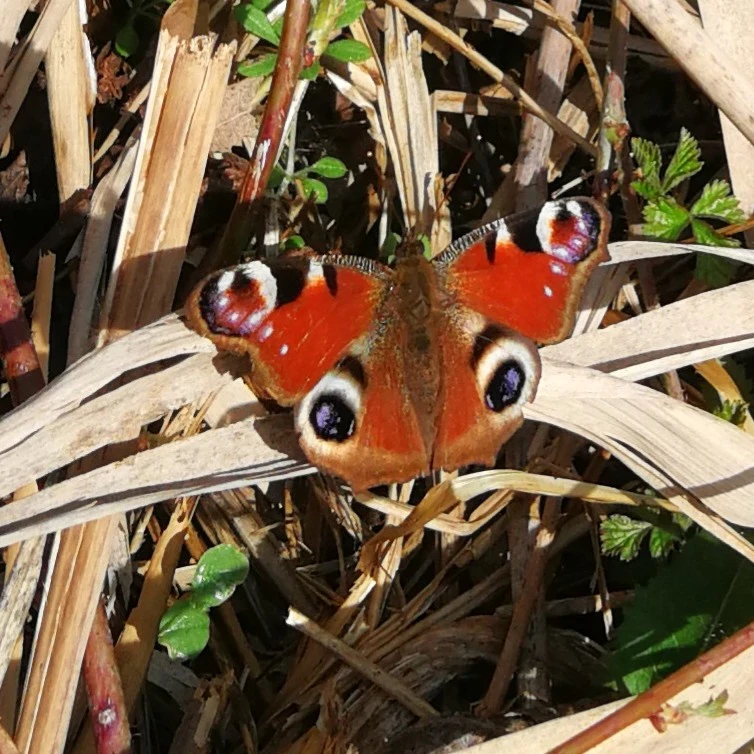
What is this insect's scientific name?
Aglais io
